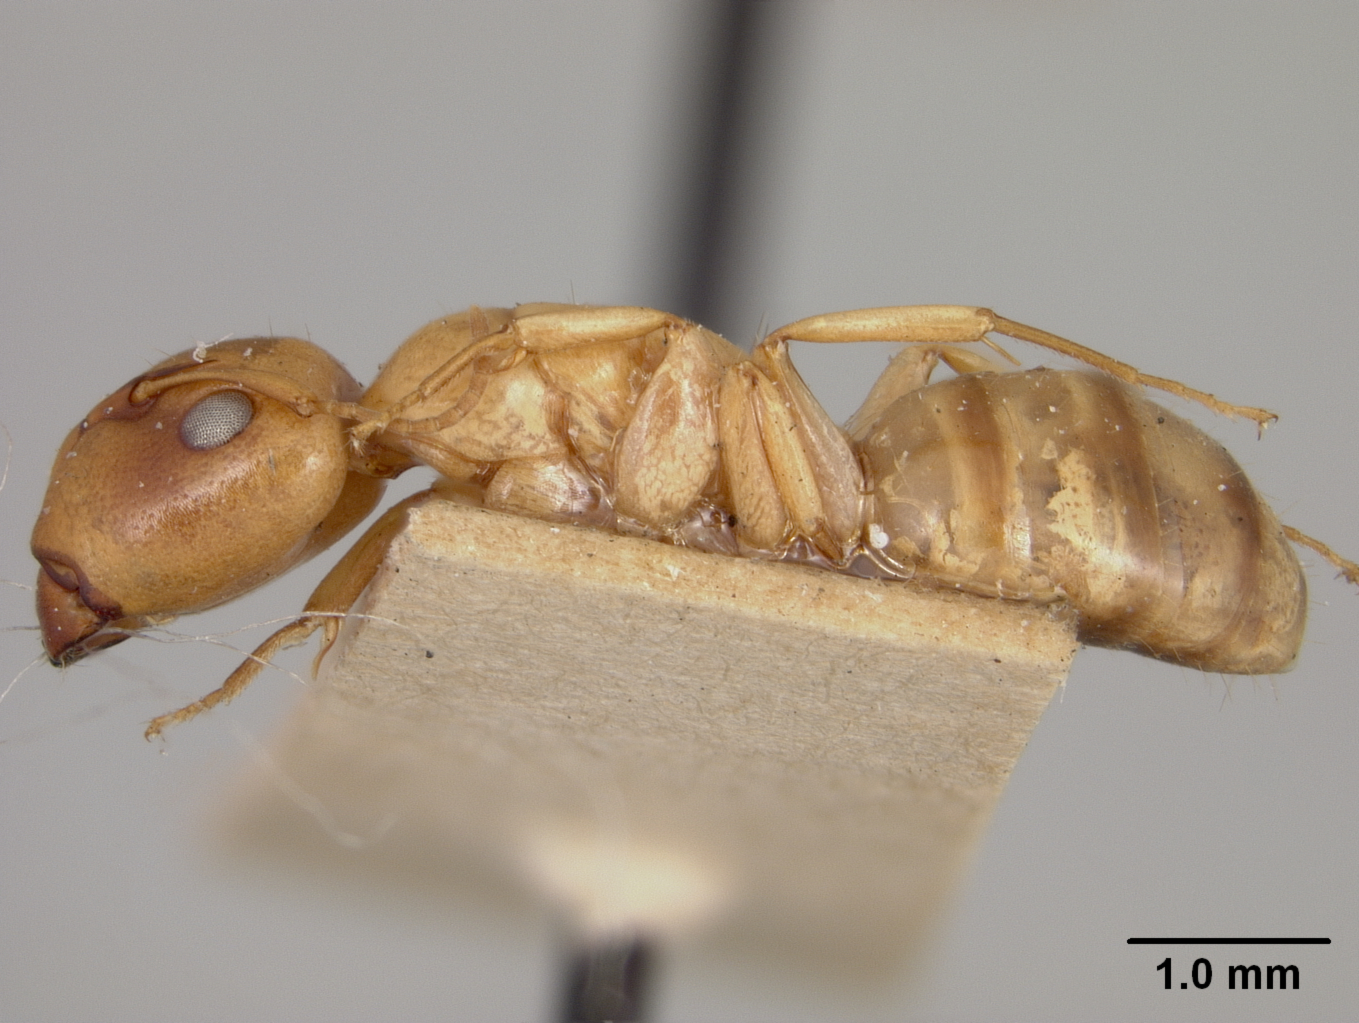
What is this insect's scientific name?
Camponotus claviscapus
